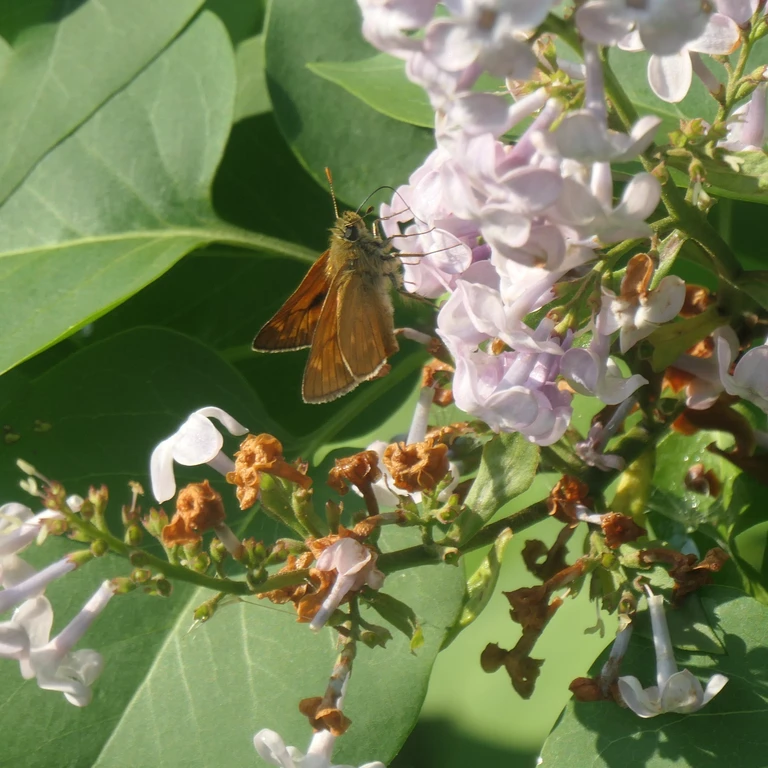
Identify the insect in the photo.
Ochlodes sylvanus (also Ochlodes venata)
